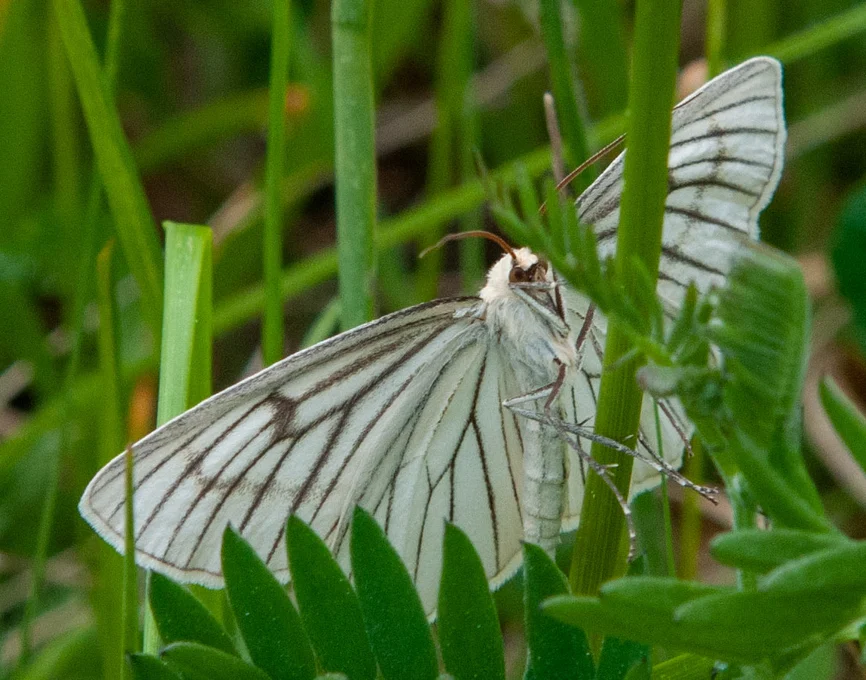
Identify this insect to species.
Siona lineata
